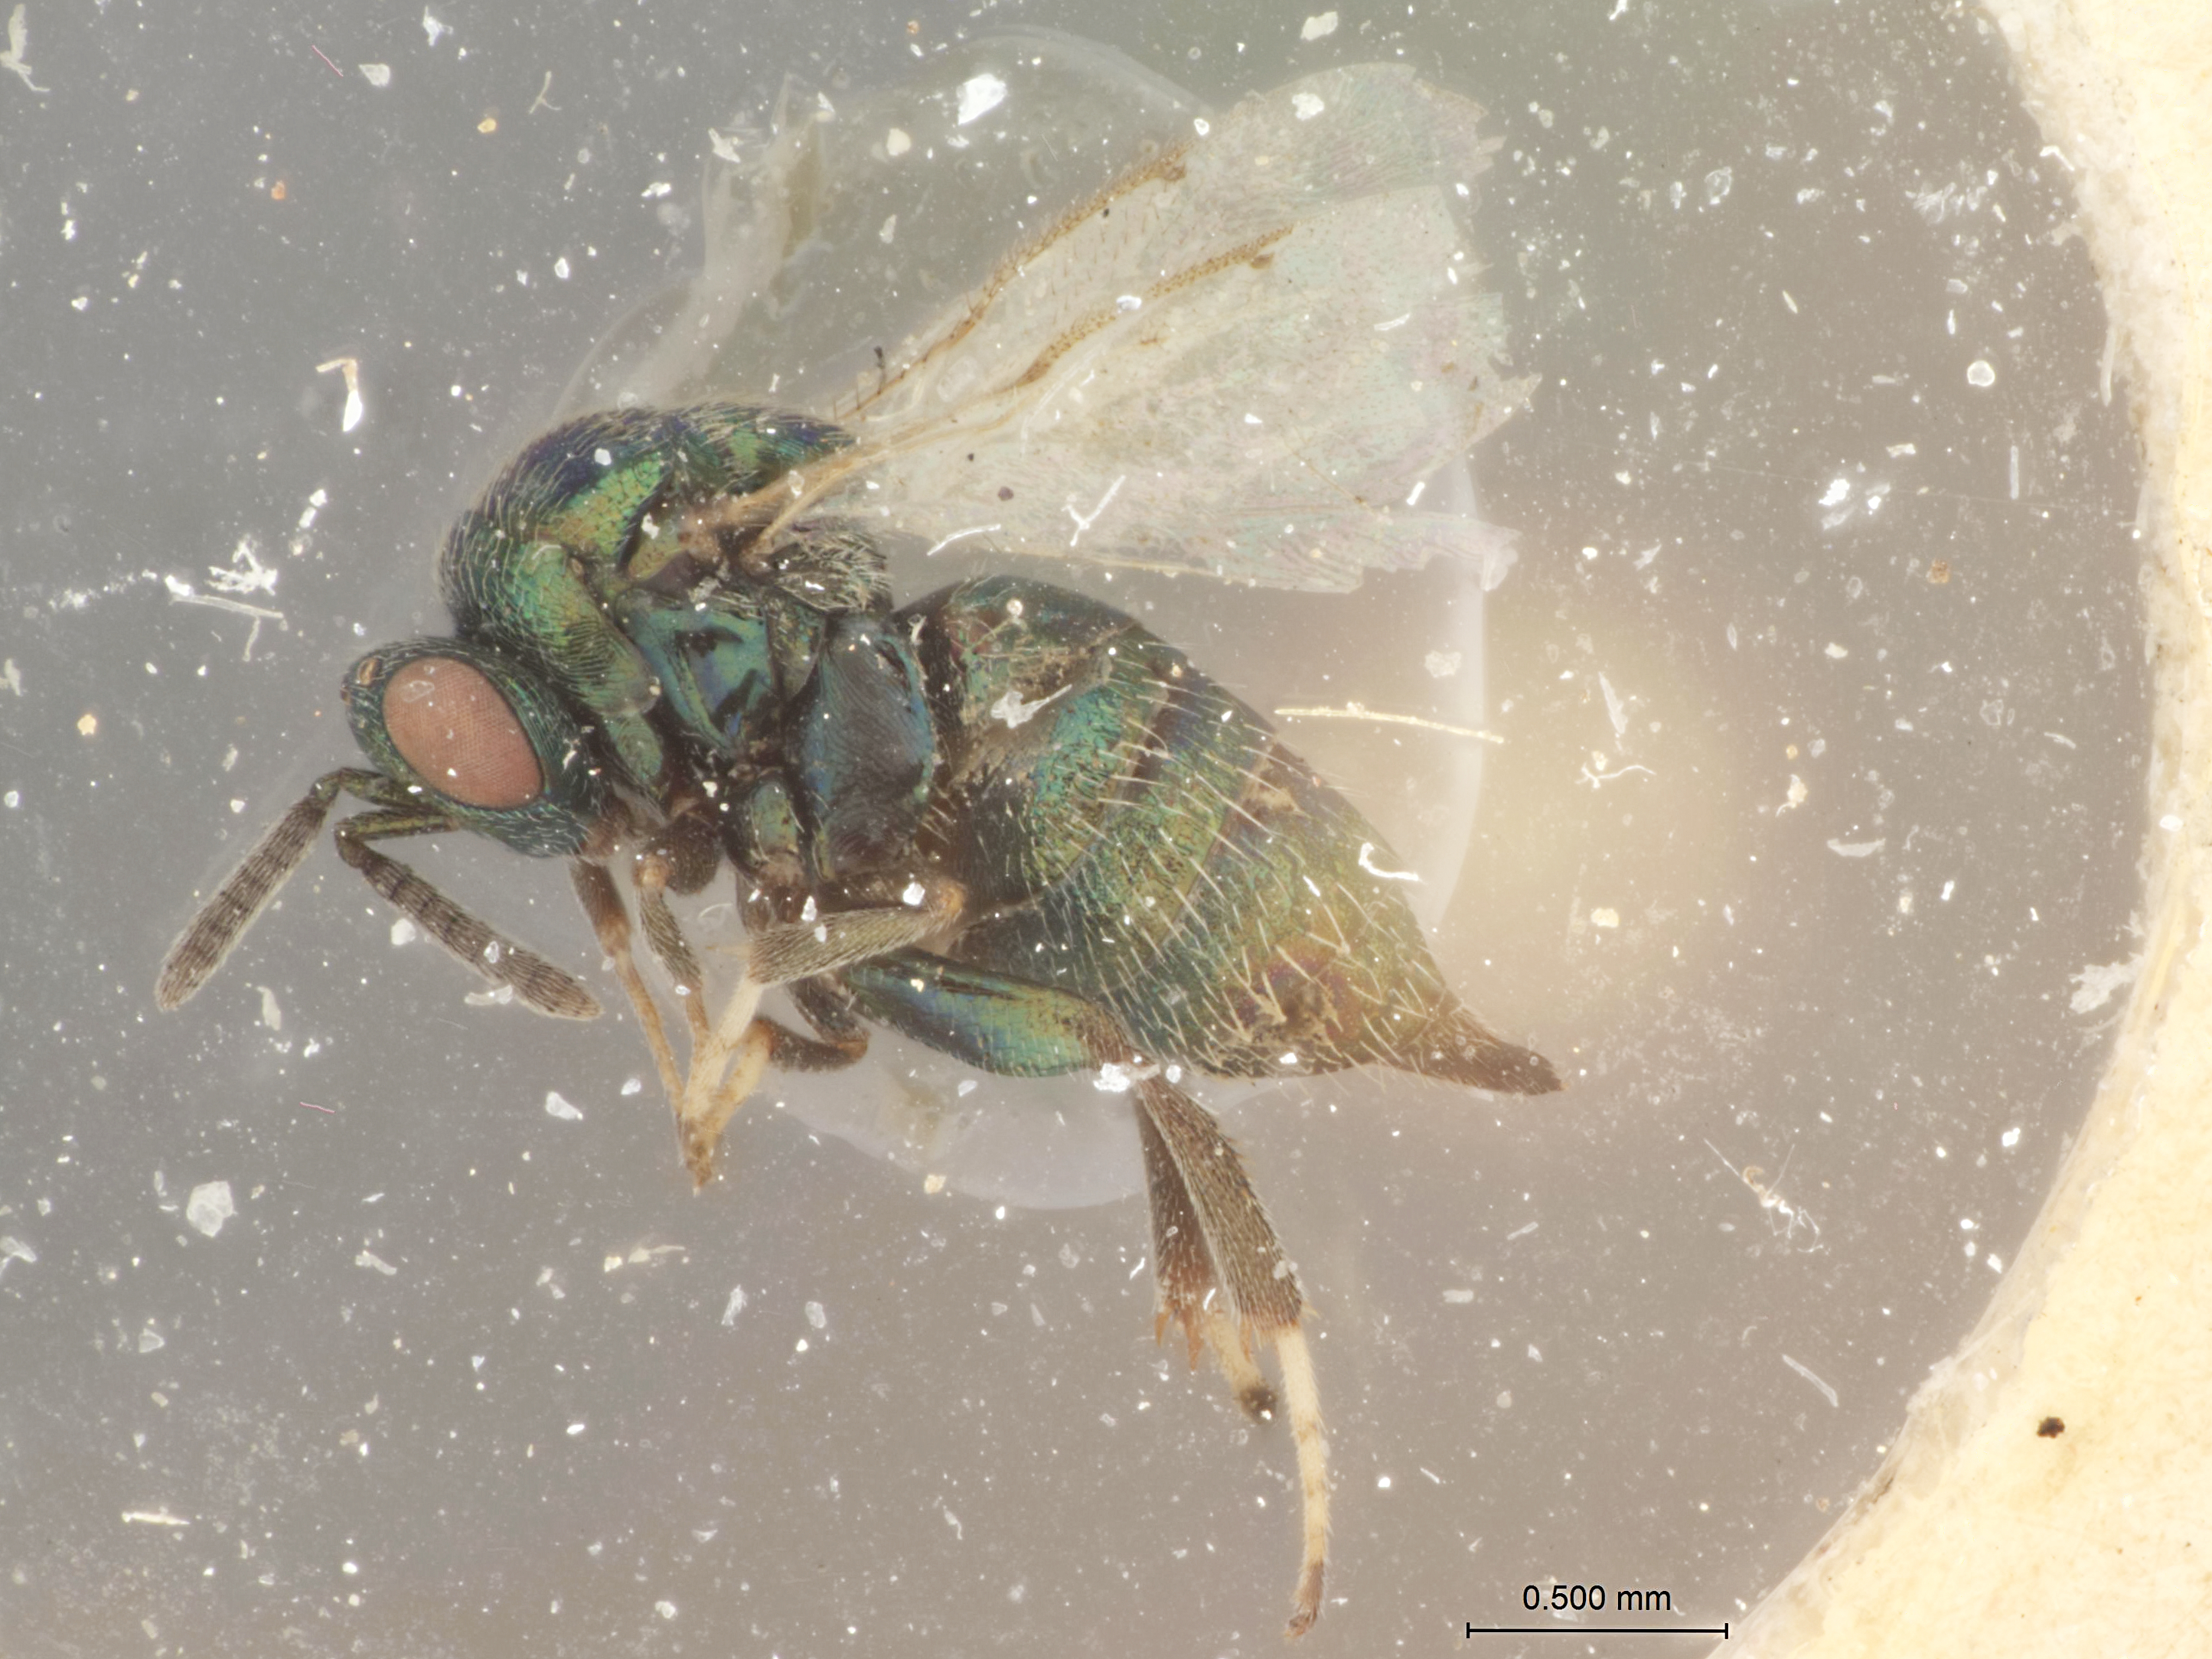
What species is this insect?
Ormyrus peninsularis
